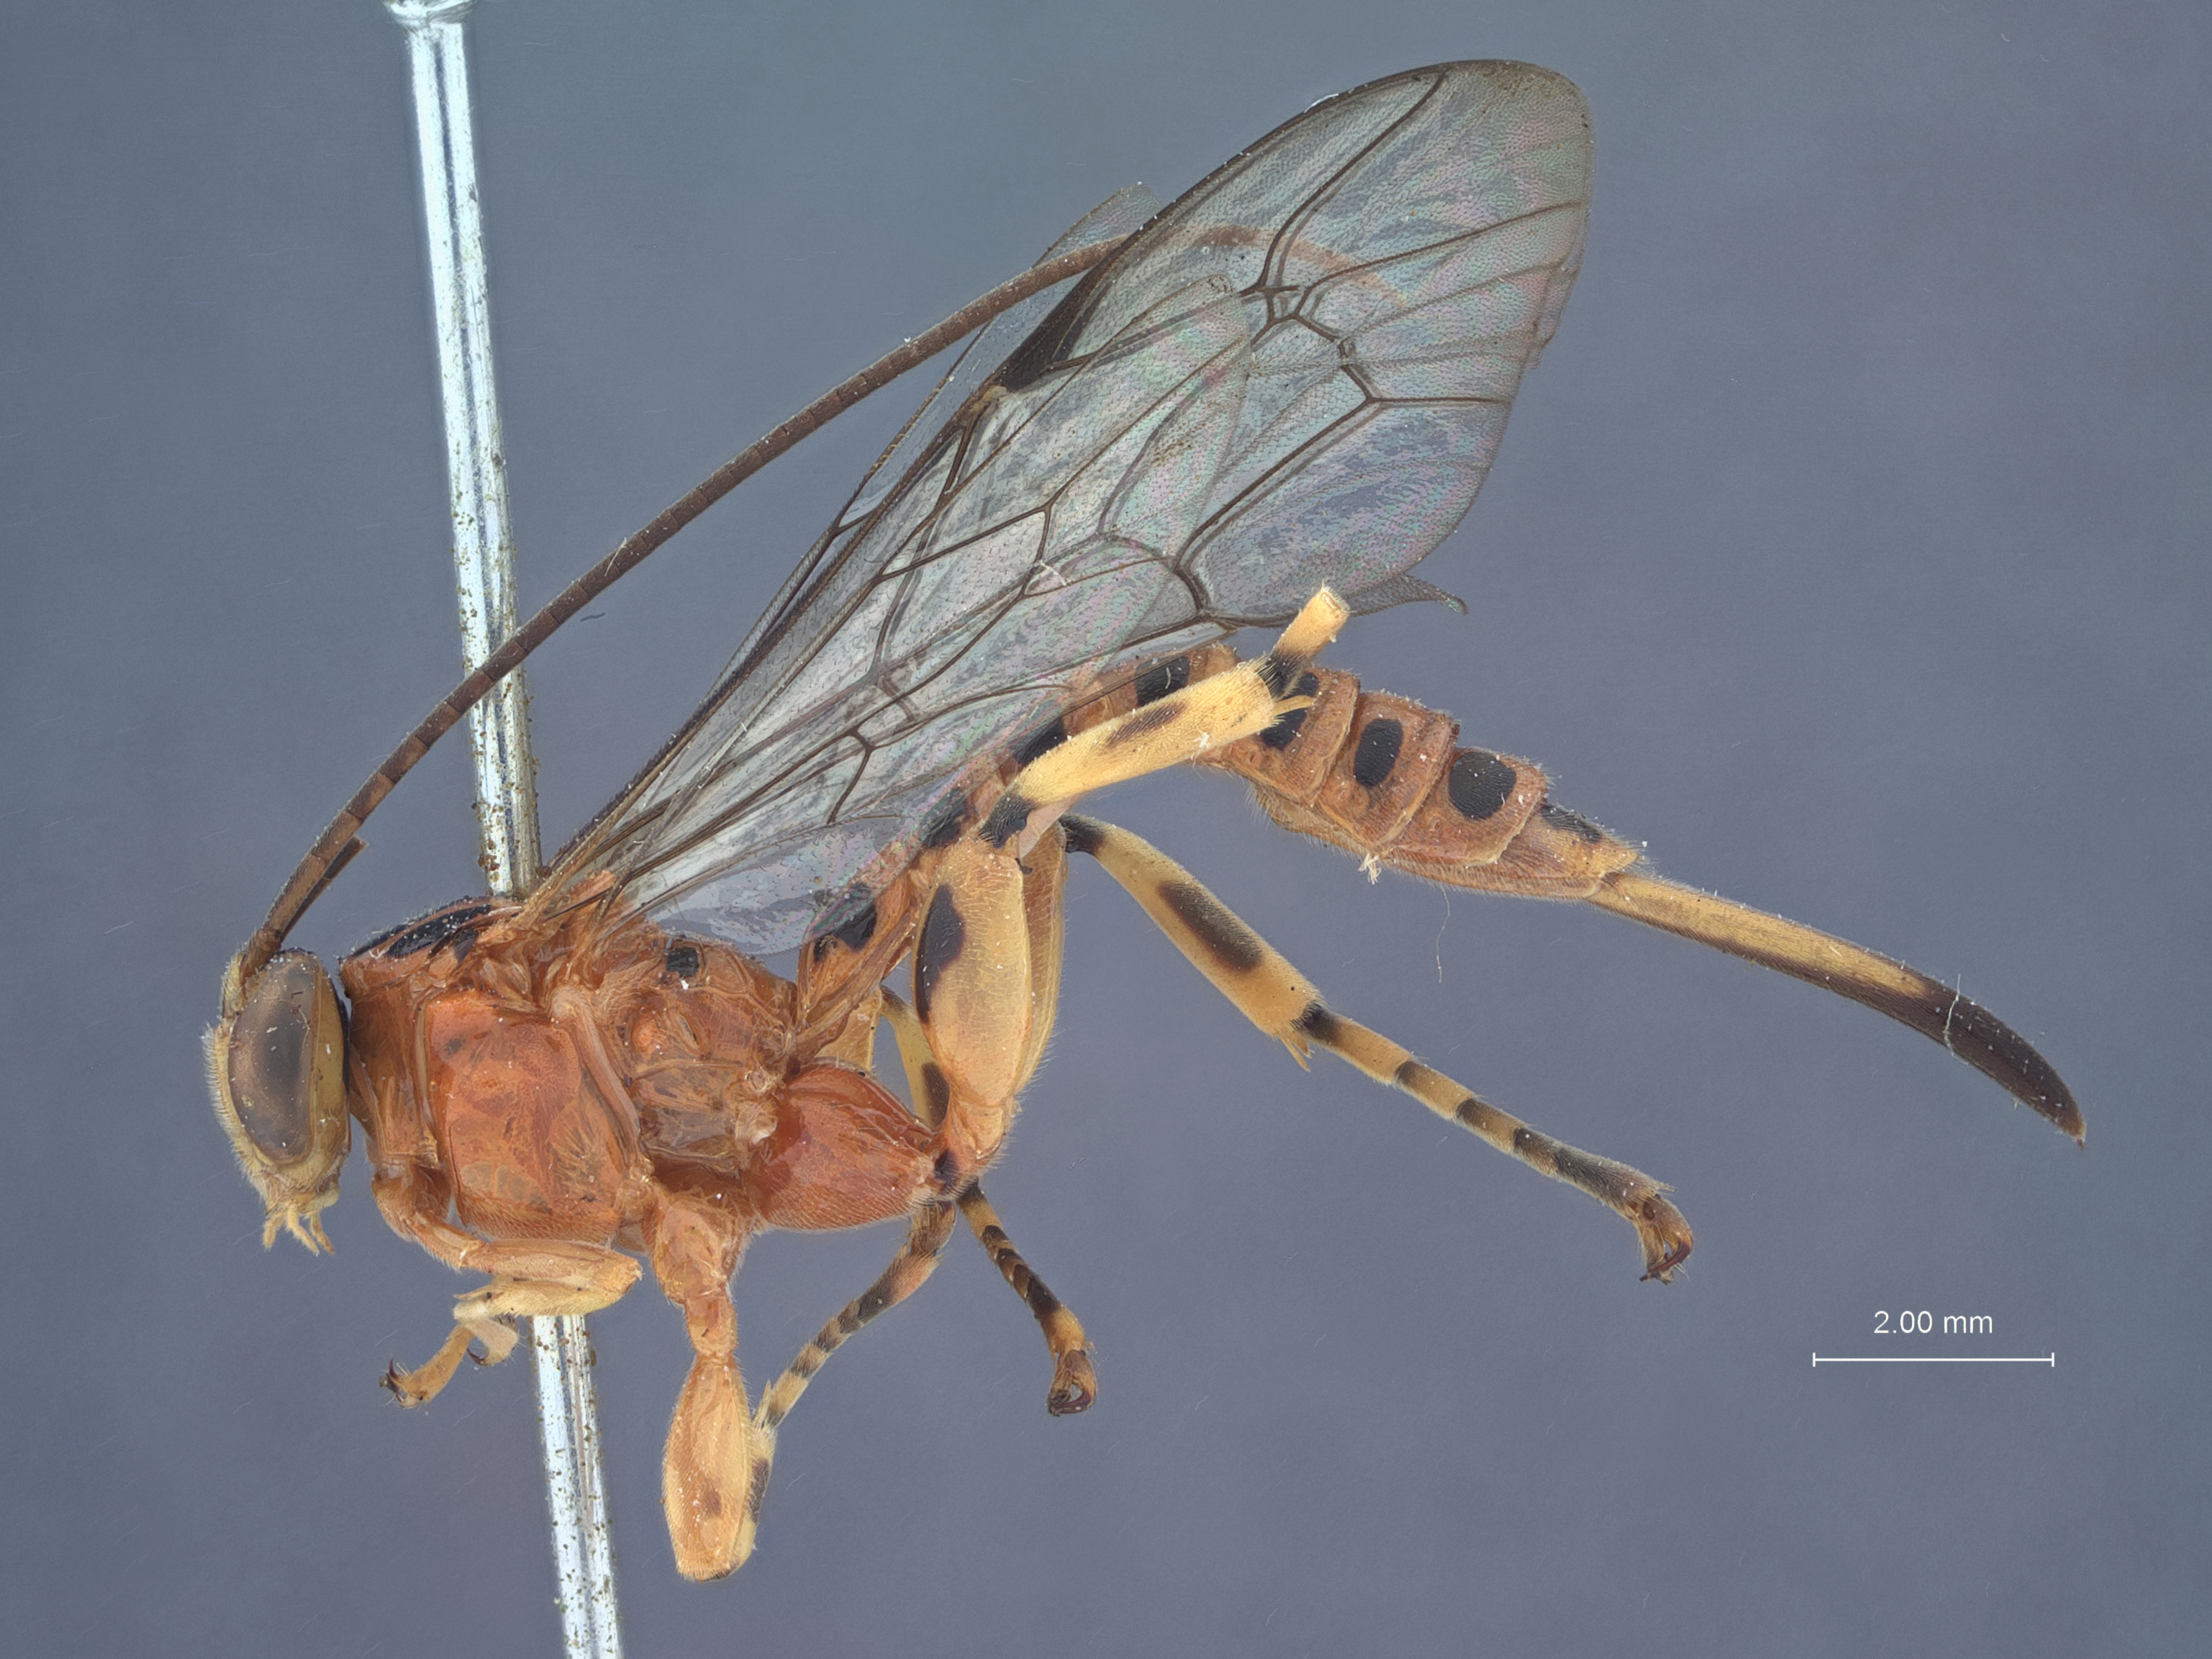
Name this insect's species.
Xanthopimpla sticta
